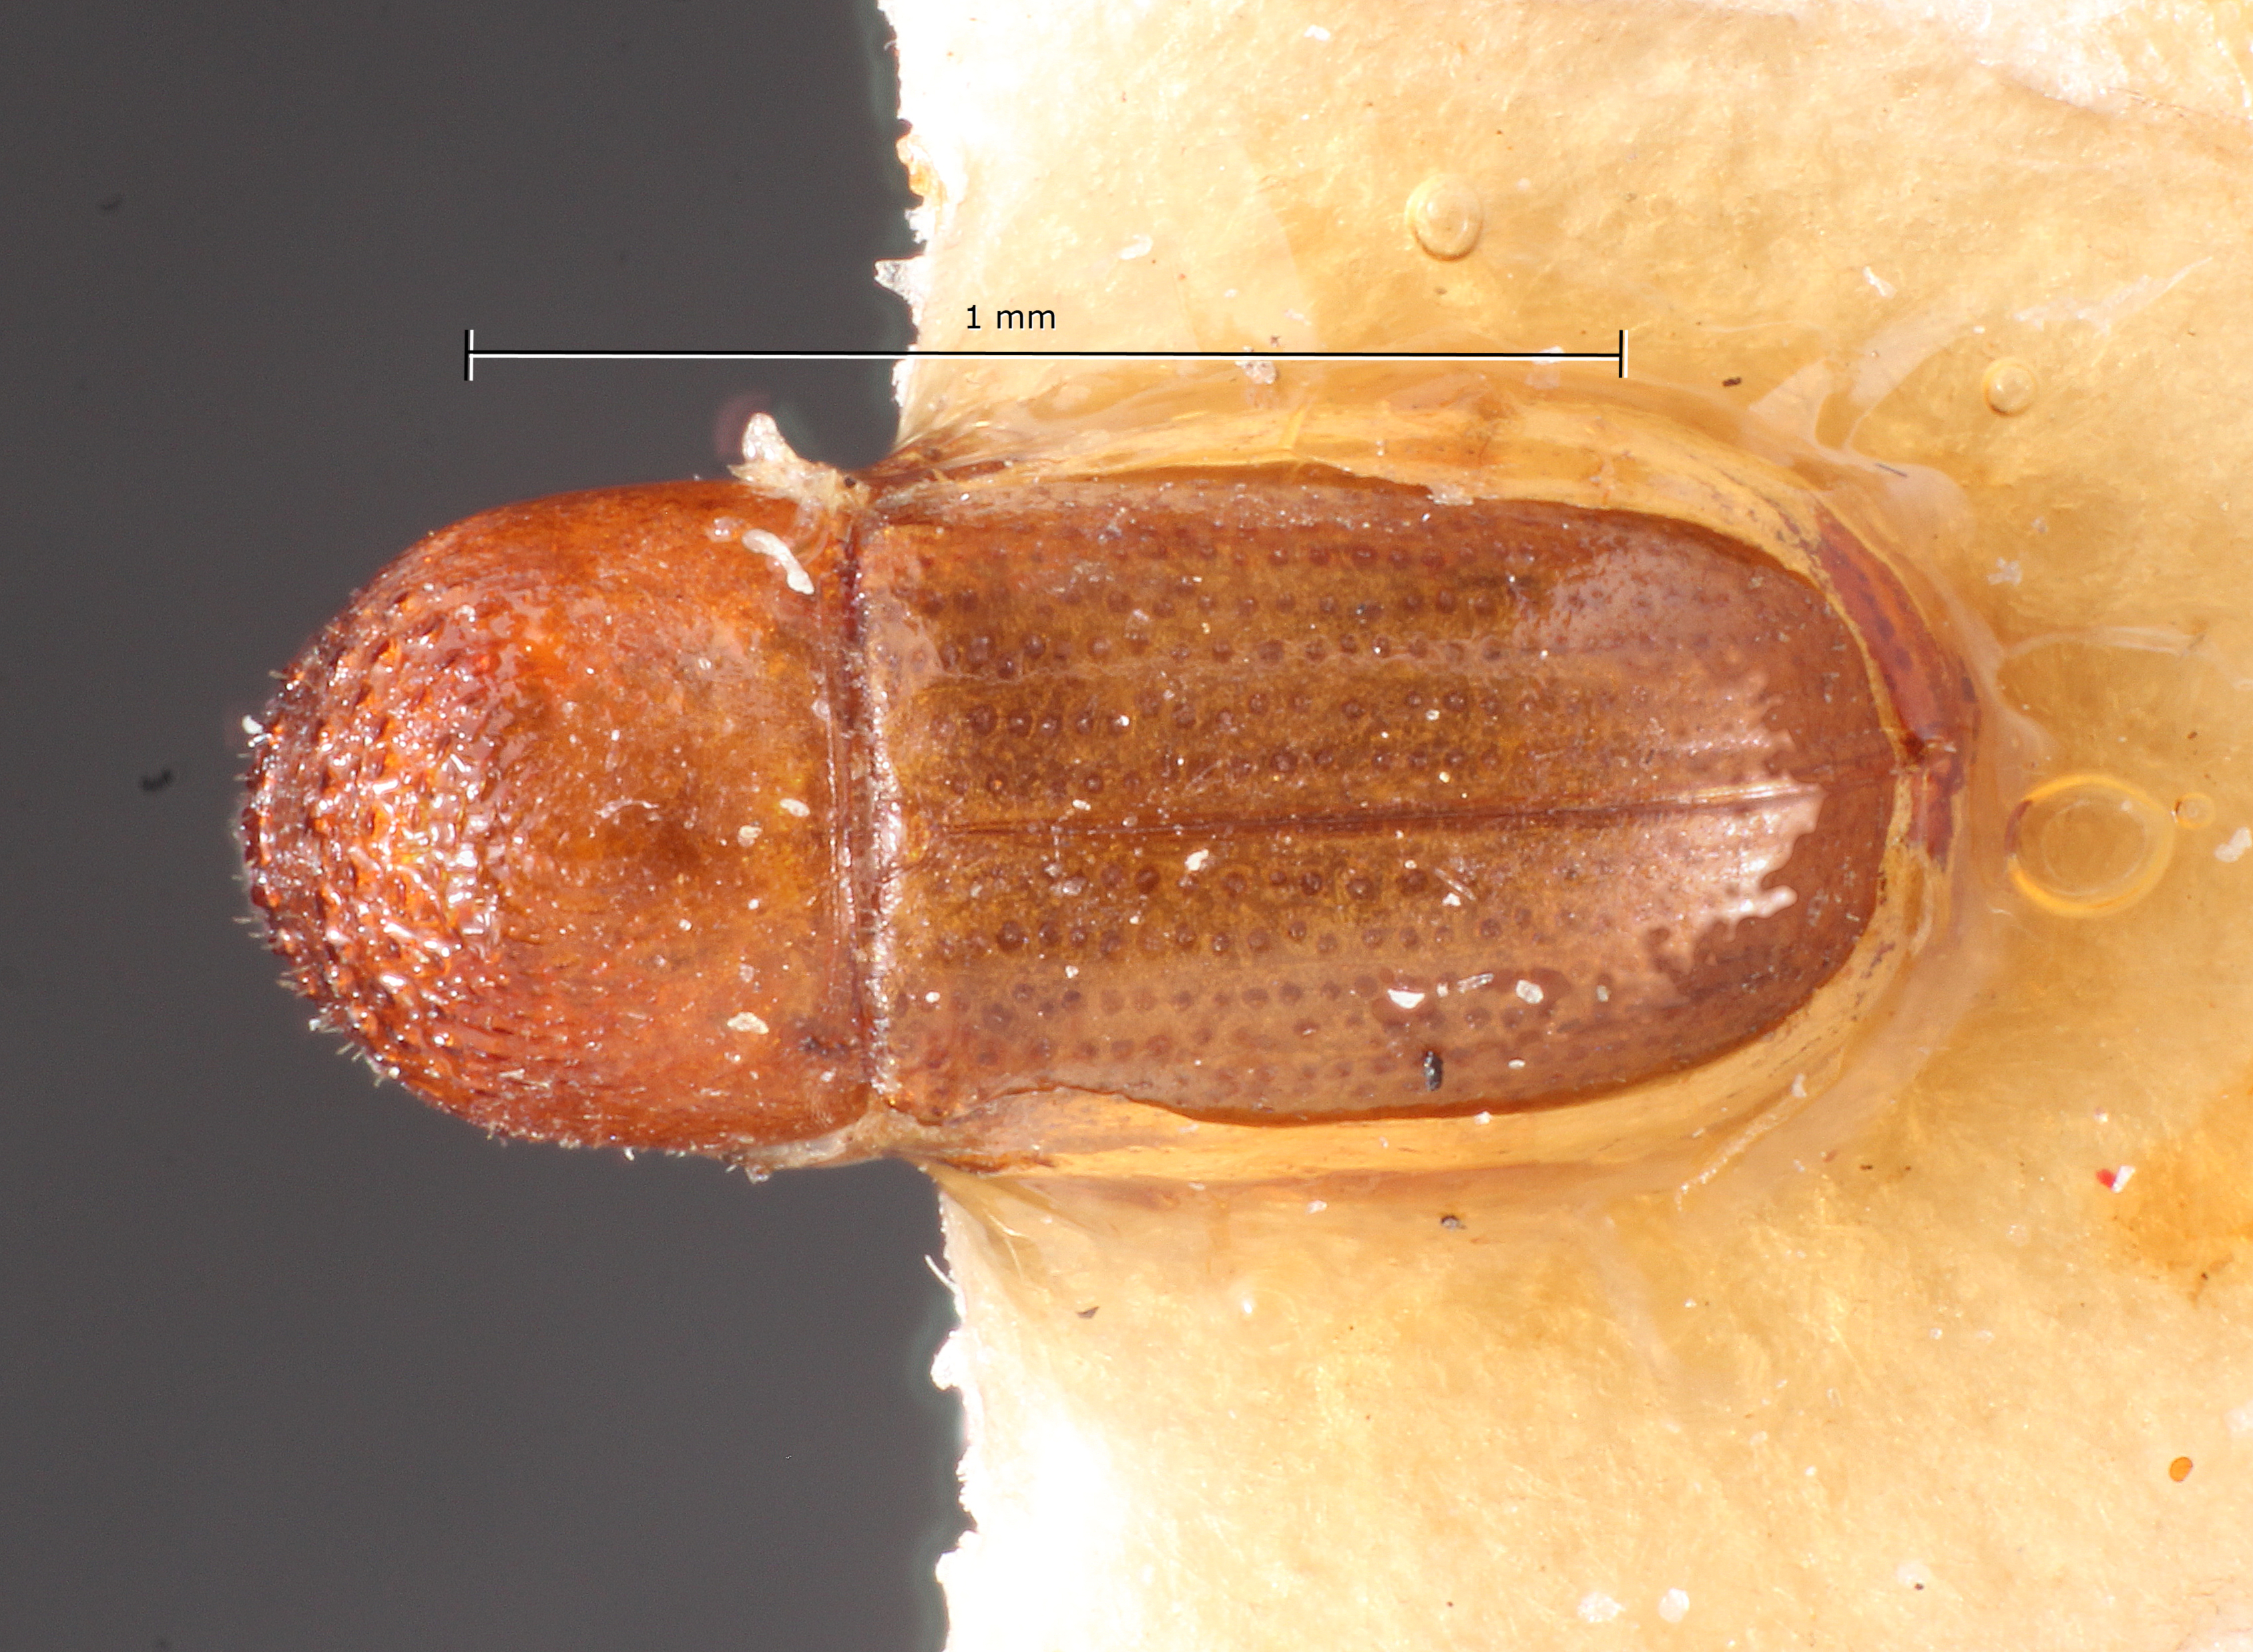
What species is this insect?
Cryptocarenus carabicus
